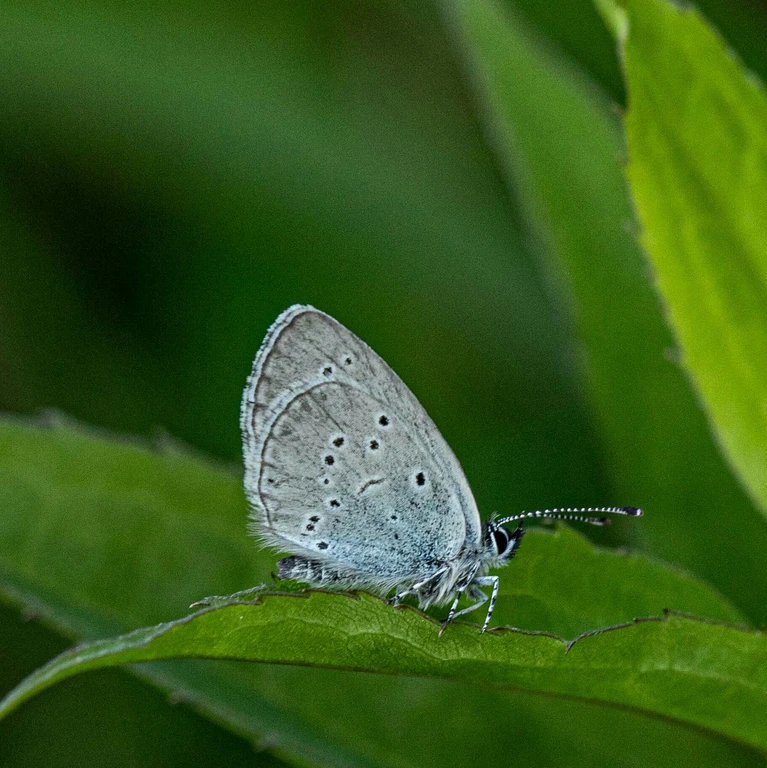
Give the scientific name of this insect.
Cupido minimus
